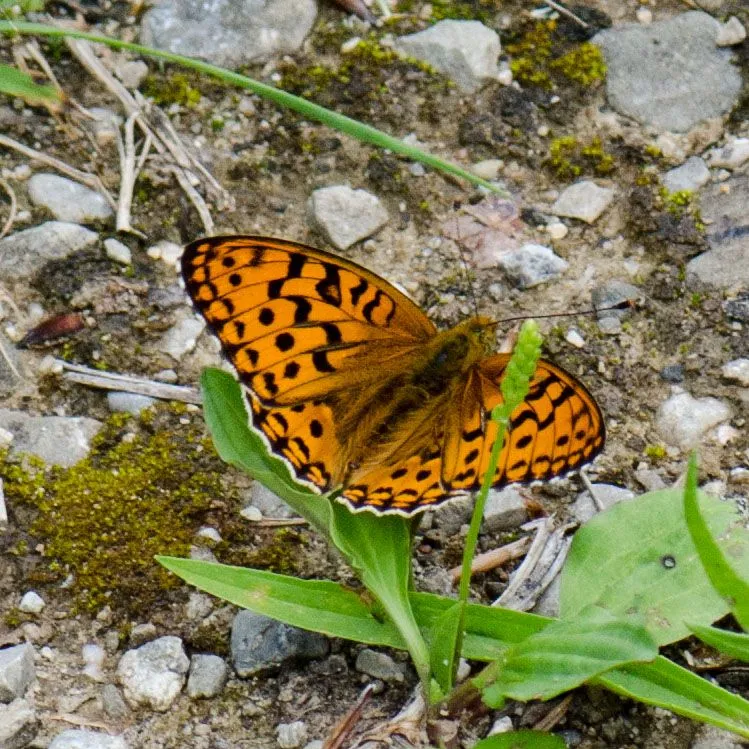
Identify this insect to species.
Fabriciana adippe
